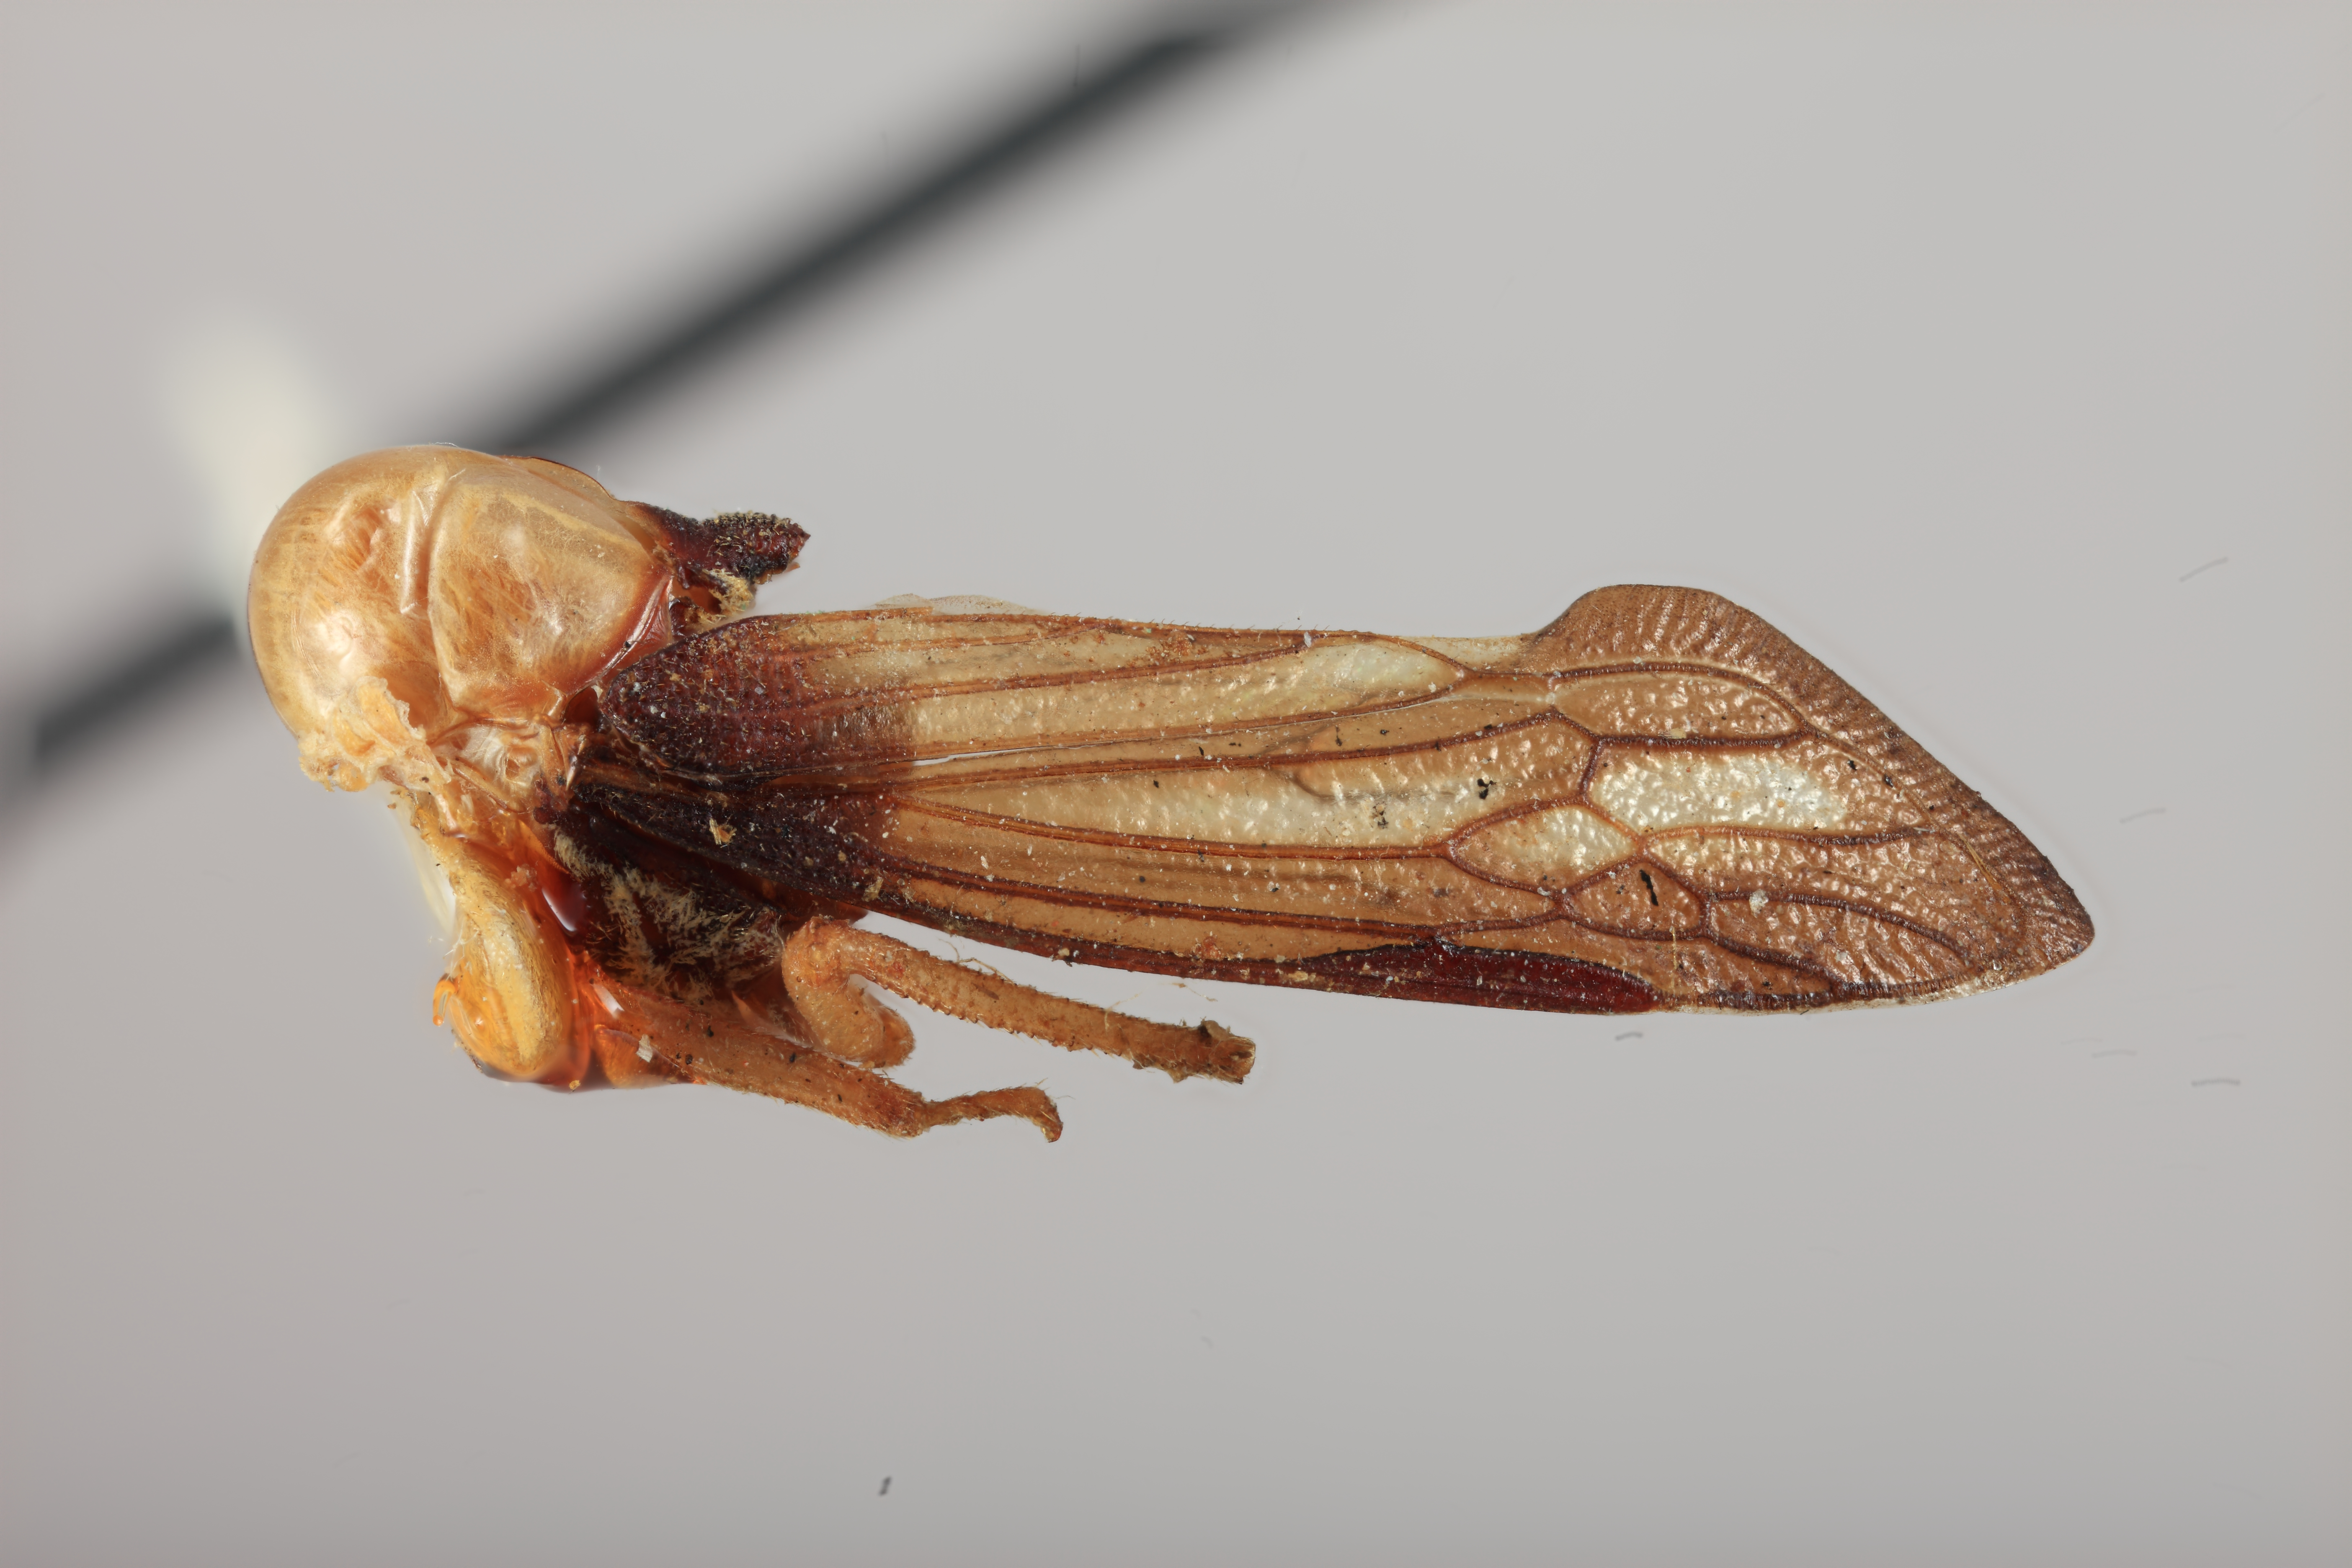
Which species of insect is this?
Paraxiphopoeus arebiensis
